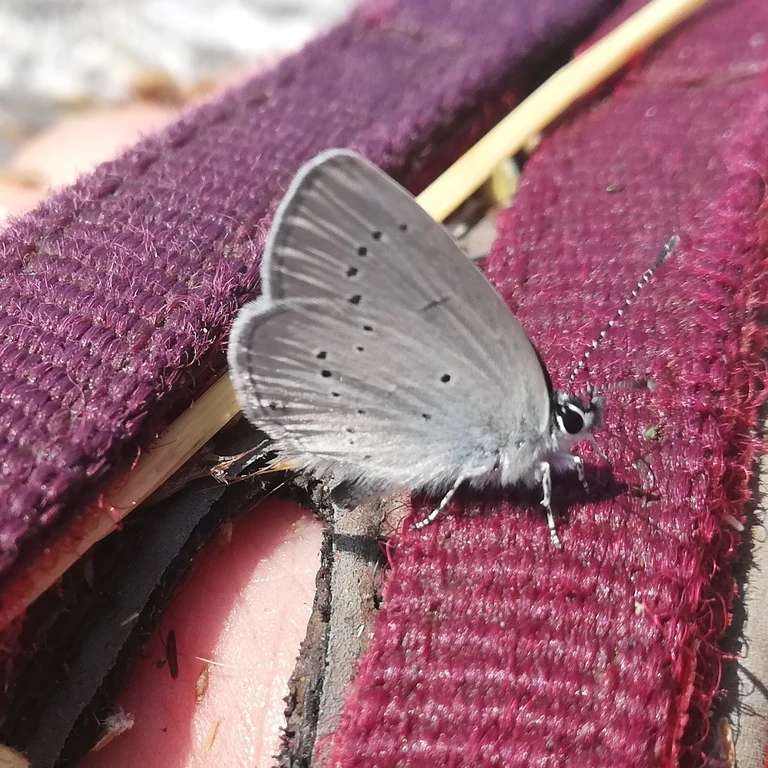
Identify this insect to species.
Cupido minimus
